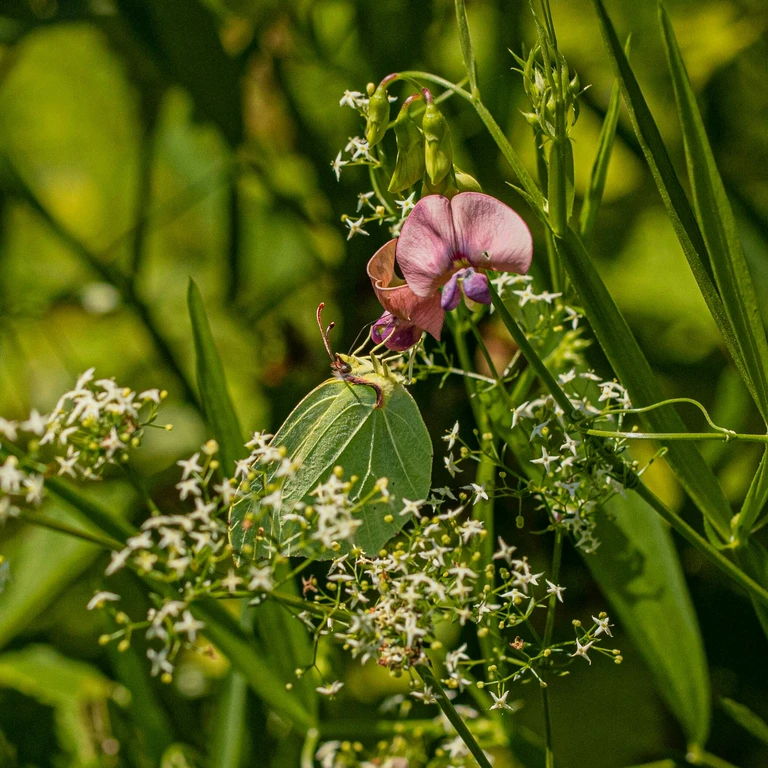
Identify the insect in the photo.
Gonepteryx rhamni
